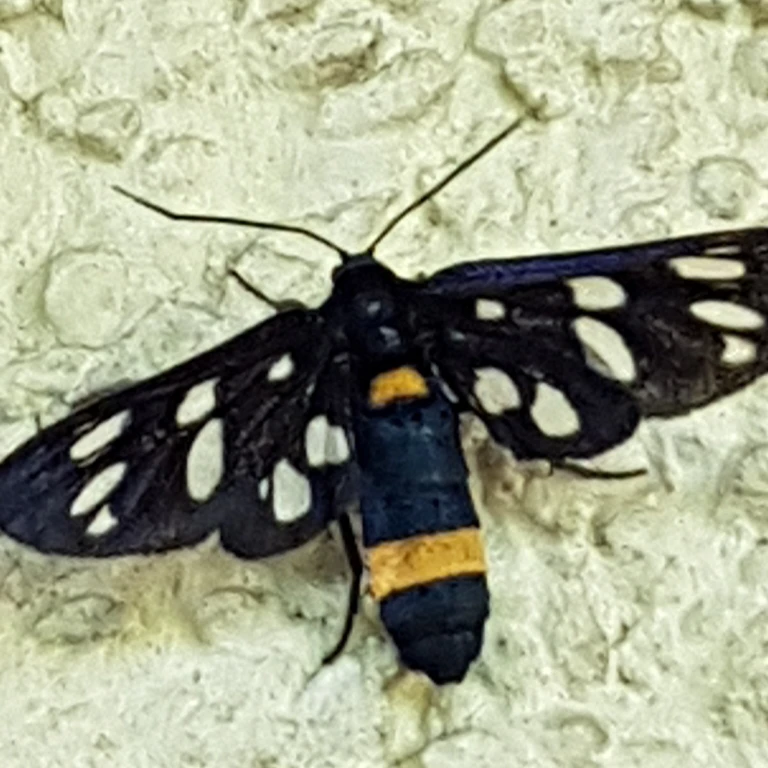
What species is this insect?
Amata phegea
